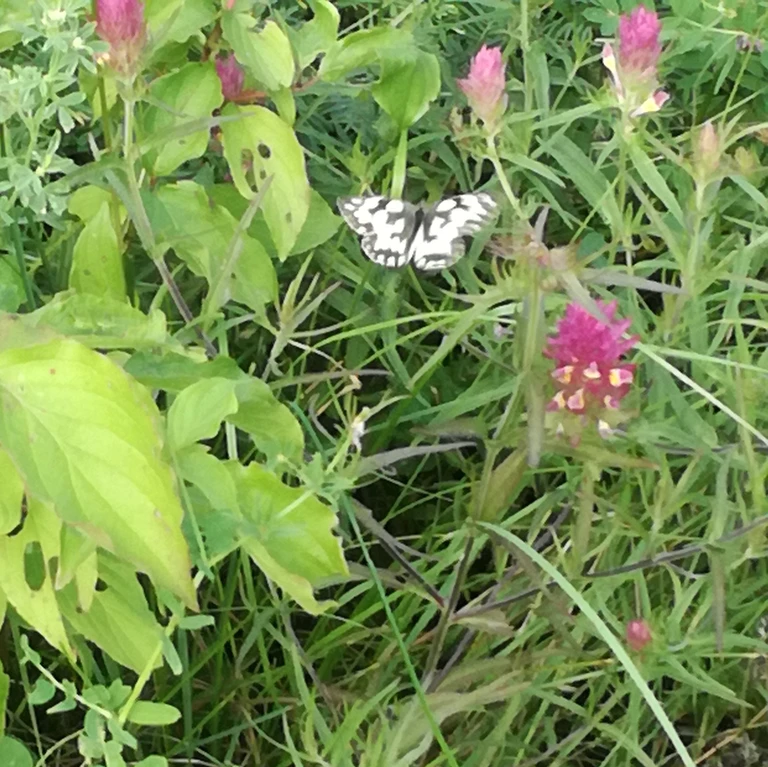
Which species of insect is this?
Melanargia galathea
